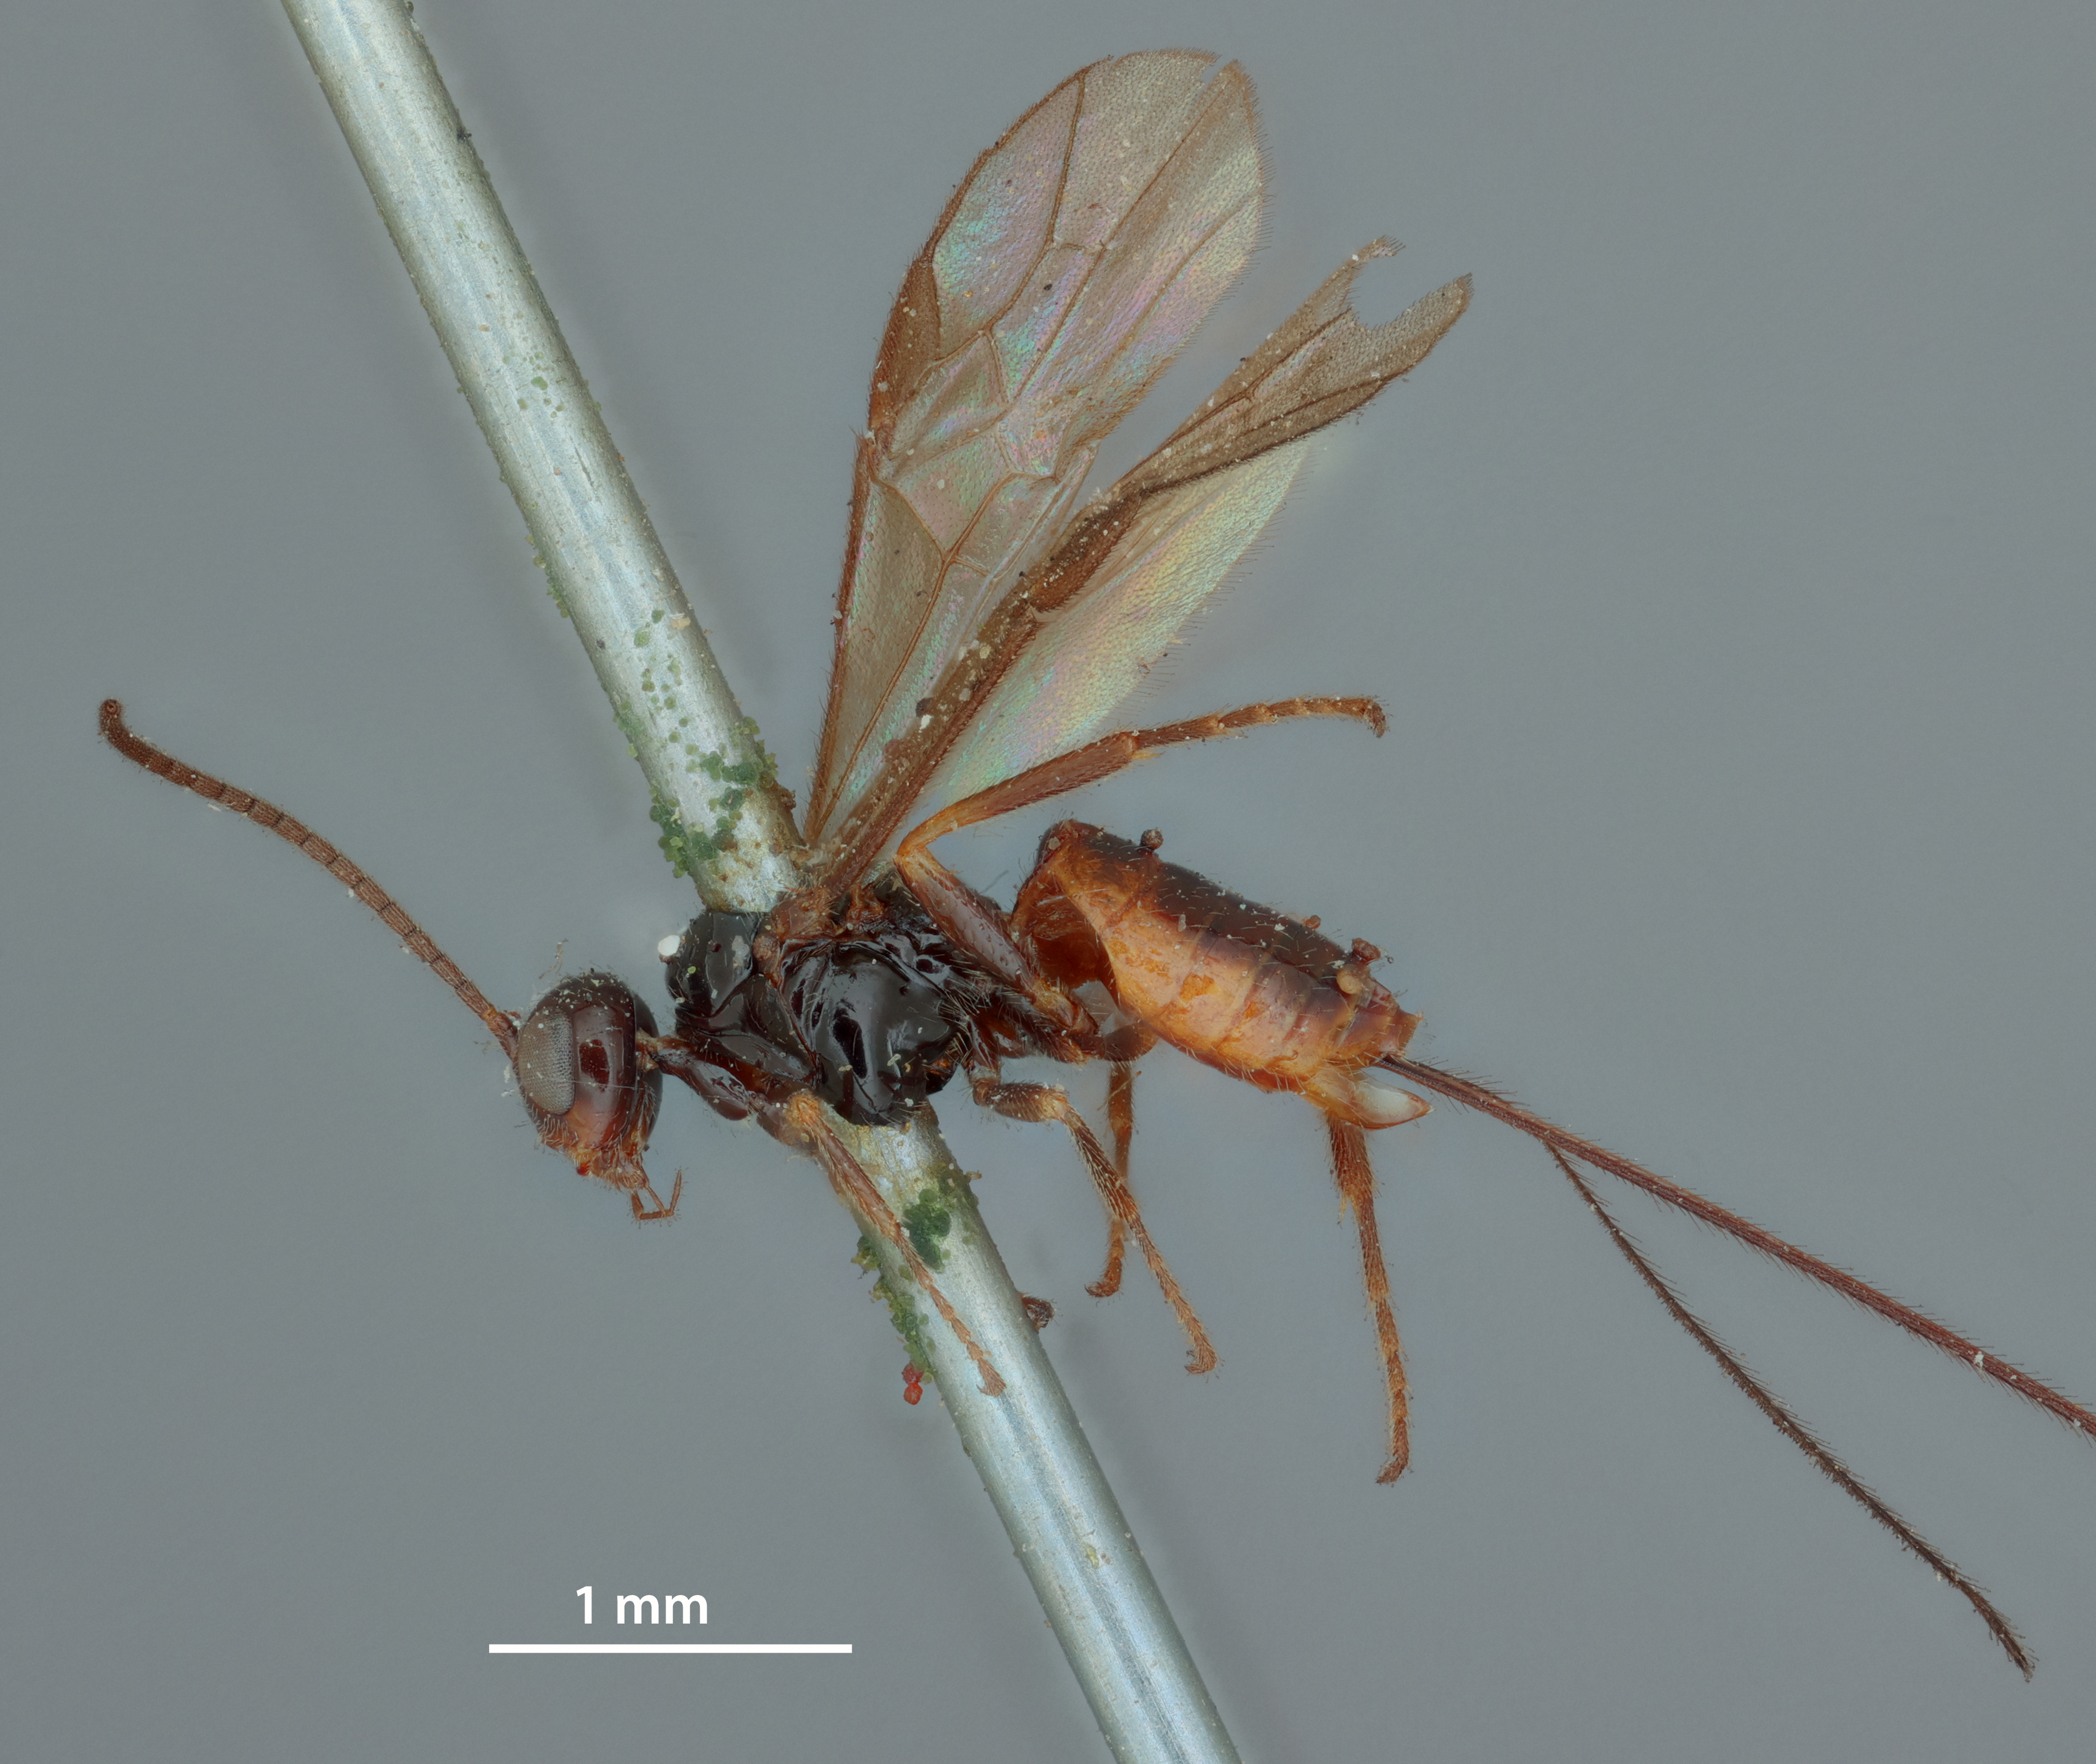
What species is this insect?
Bracon minimus
